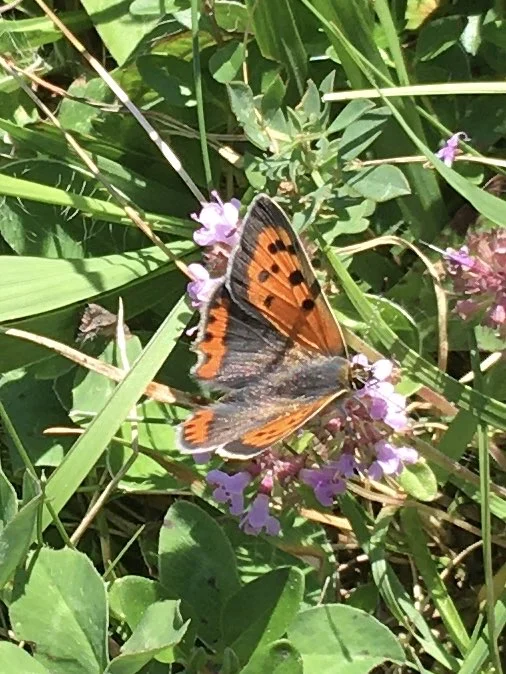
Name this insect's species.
Lycaena phlaeas
